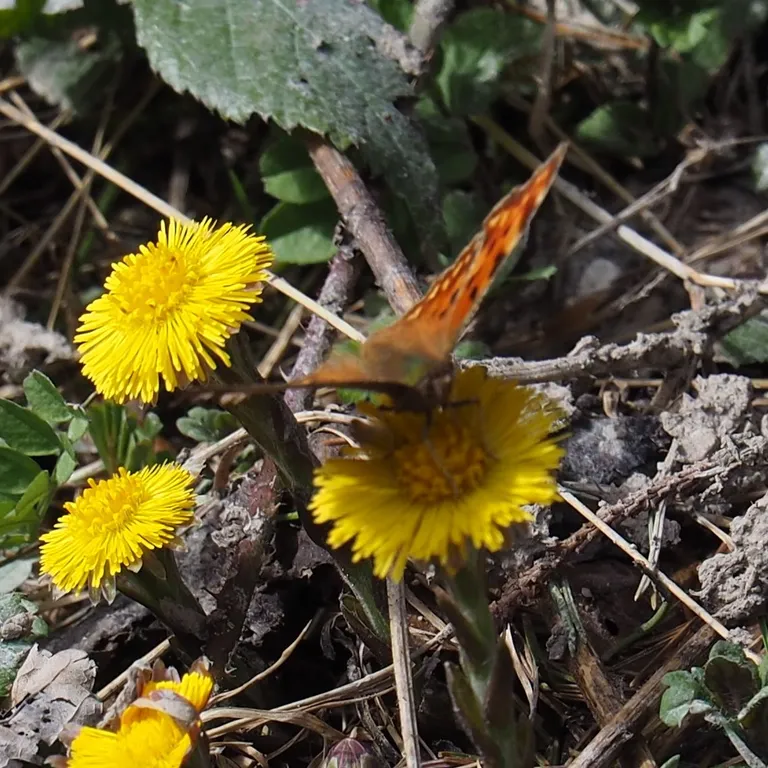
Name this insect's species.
Polygonia c-album
